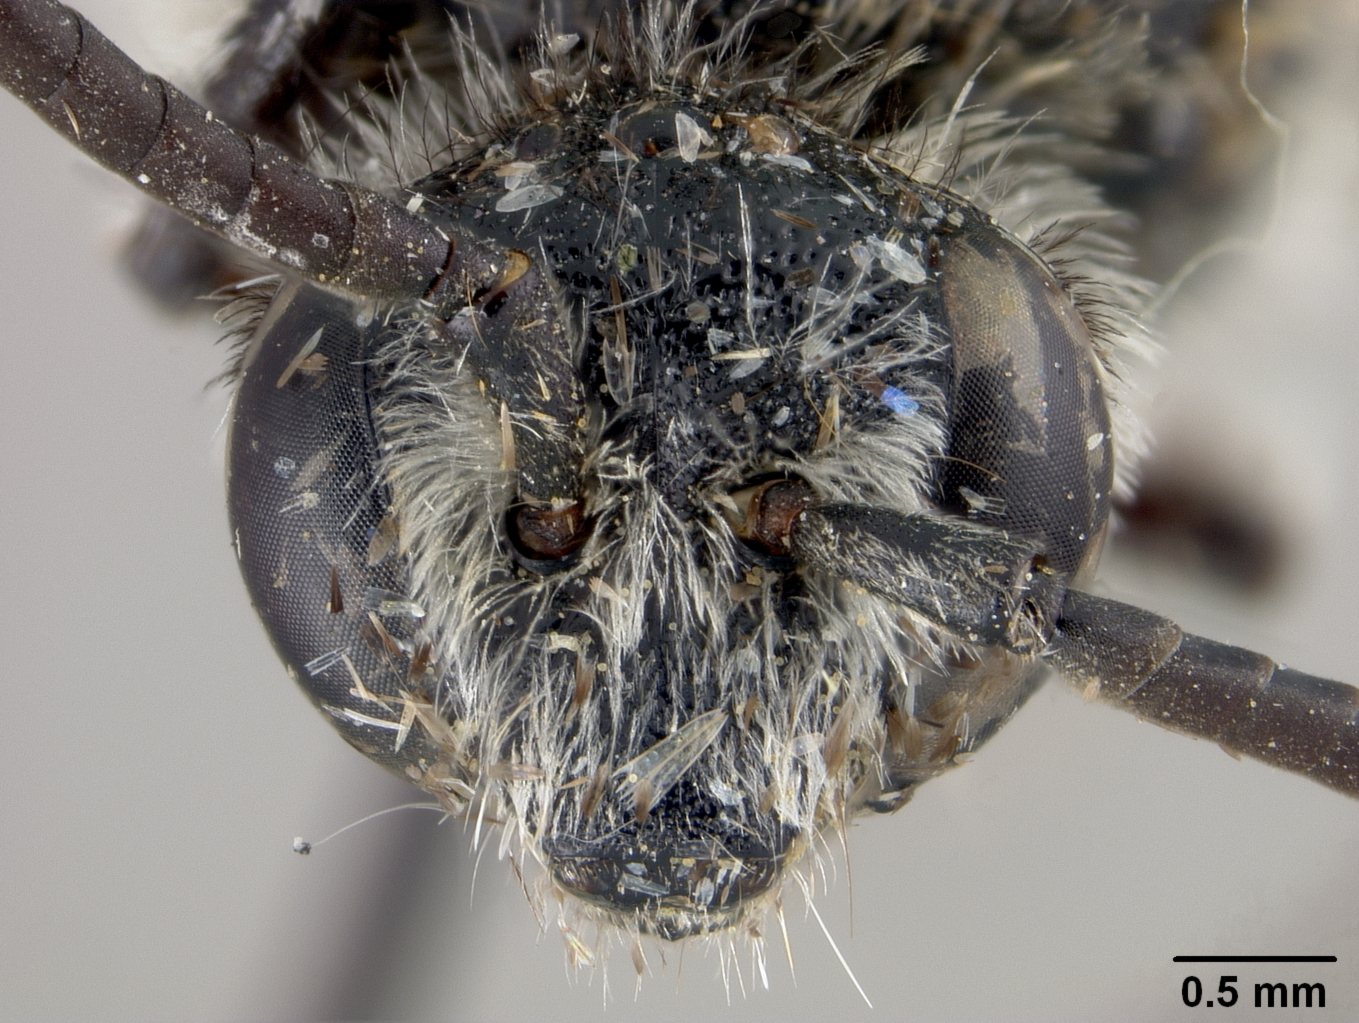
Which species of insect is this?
Thyreus impexus
